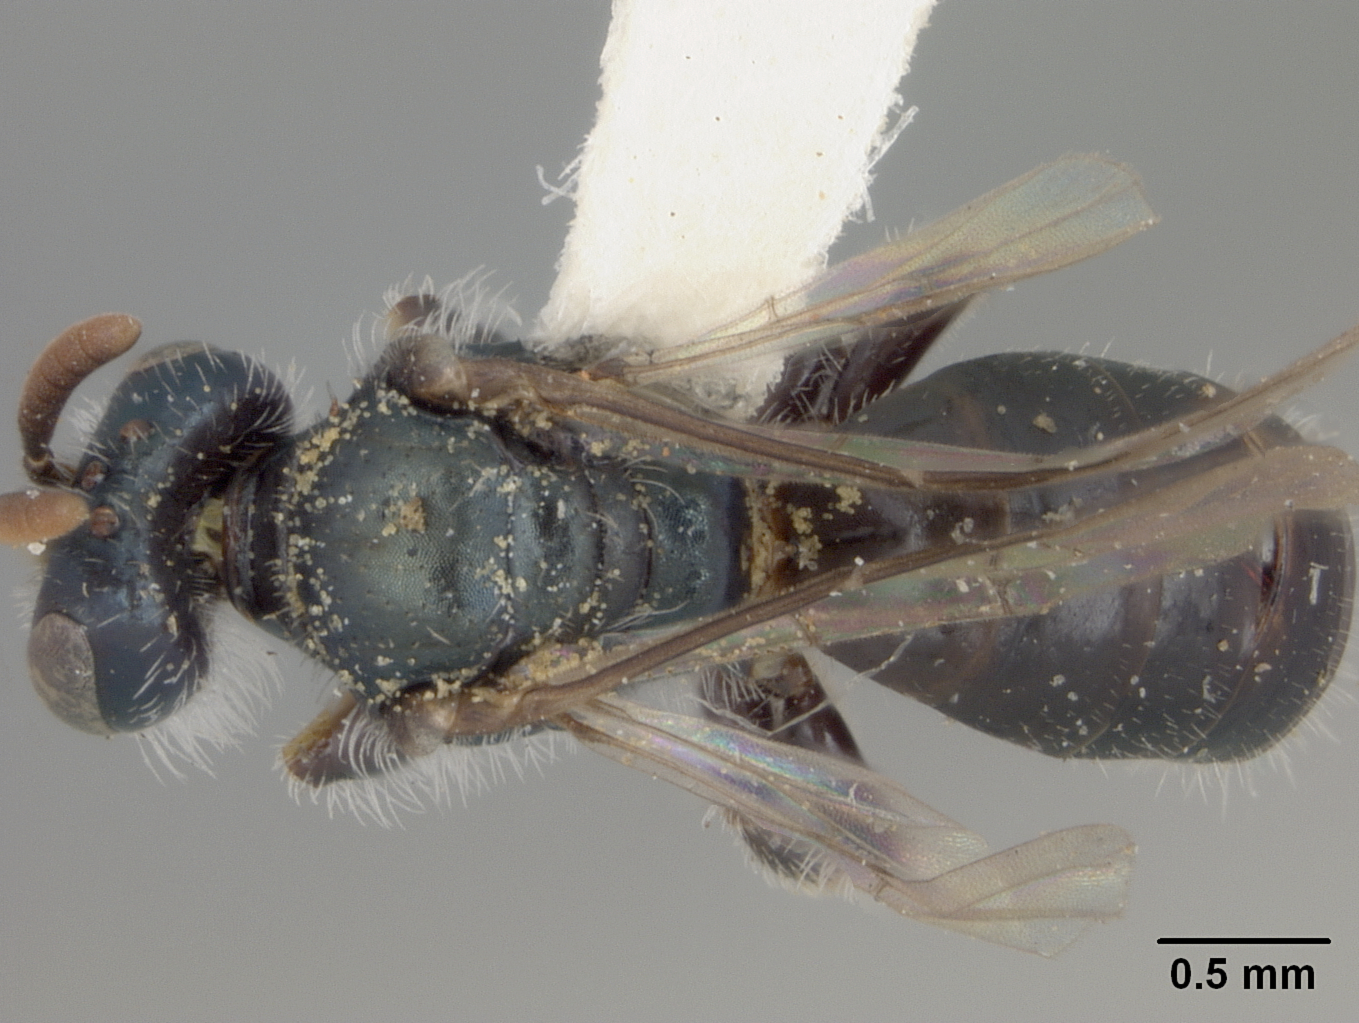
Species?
Perdita krombeini
